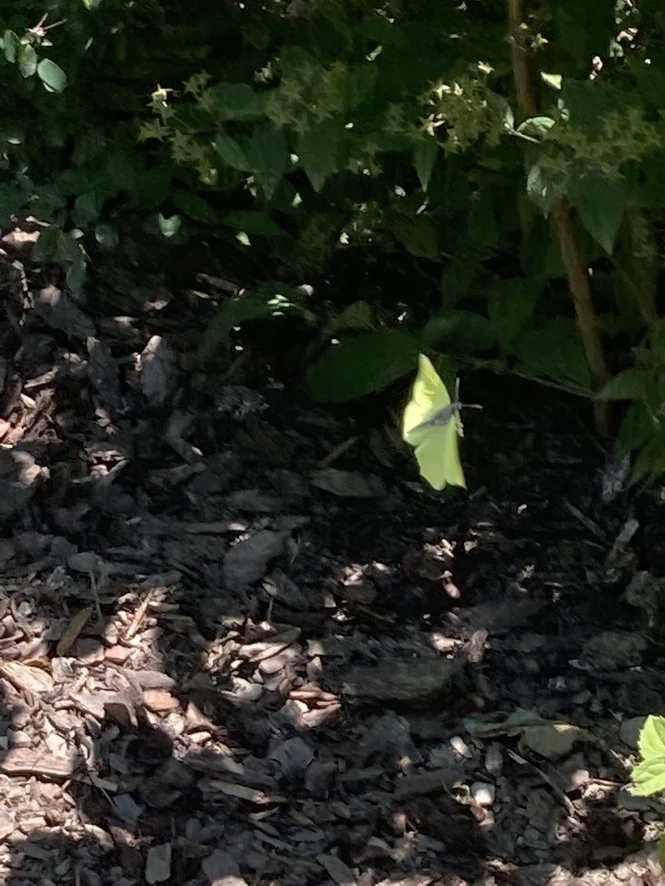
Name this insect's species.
Gonepteryx rhamni
